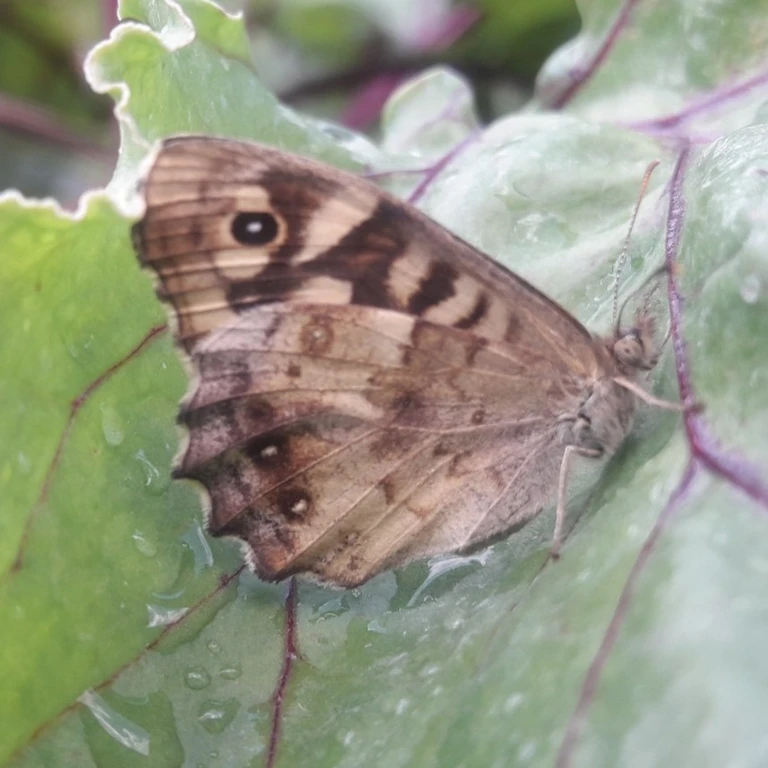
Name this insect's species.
Pararge aegeria
